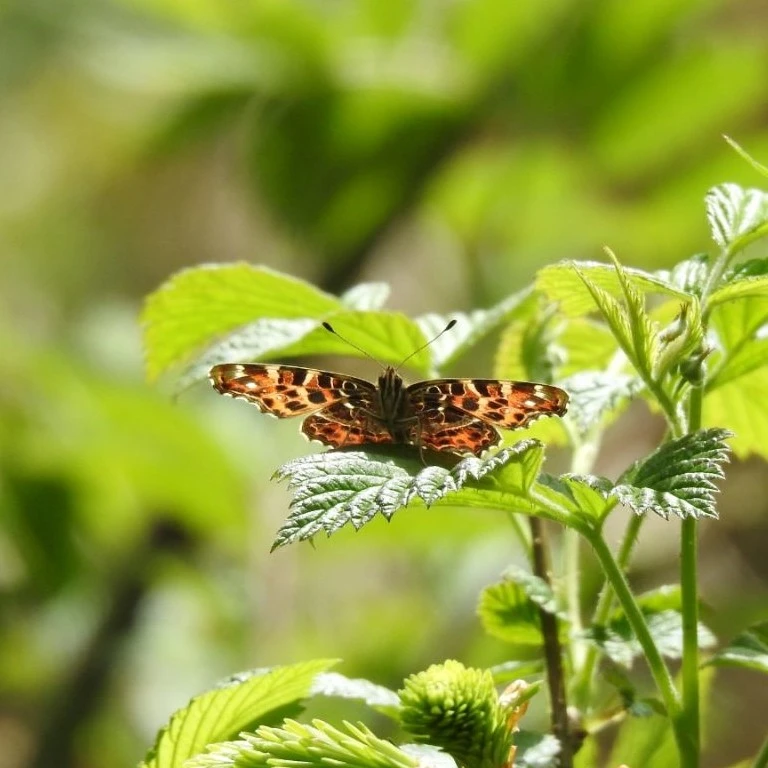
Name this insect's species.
Araschnia levana
